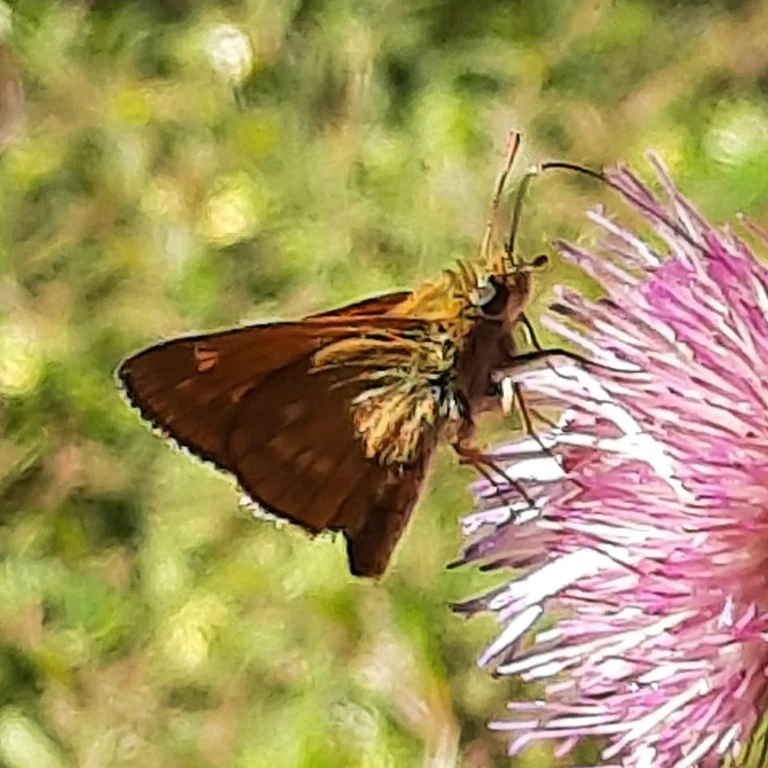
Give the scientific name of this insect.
Ochlodes sylvanus (also Ochlodes venata)
